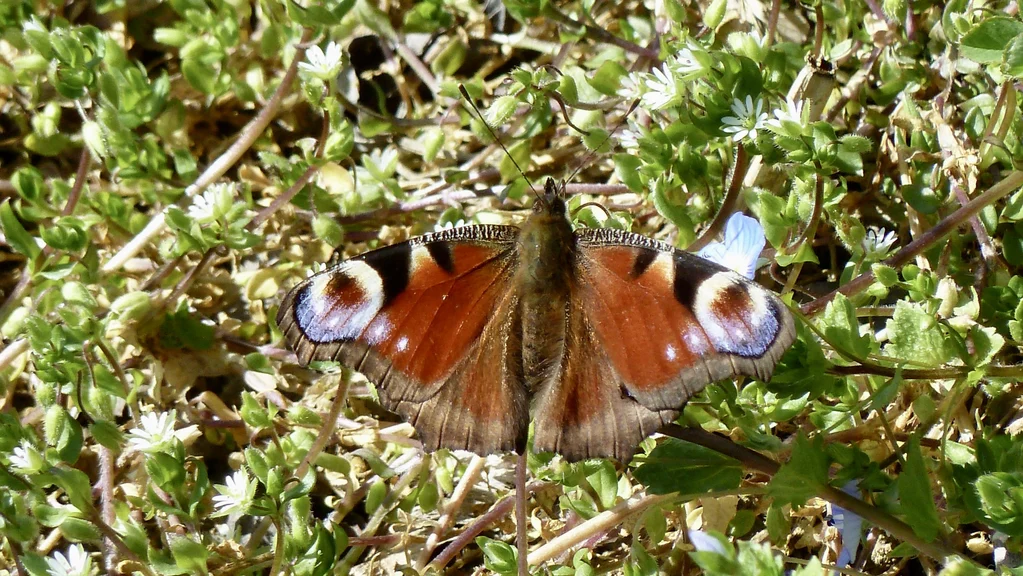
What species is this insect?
Aglais io
